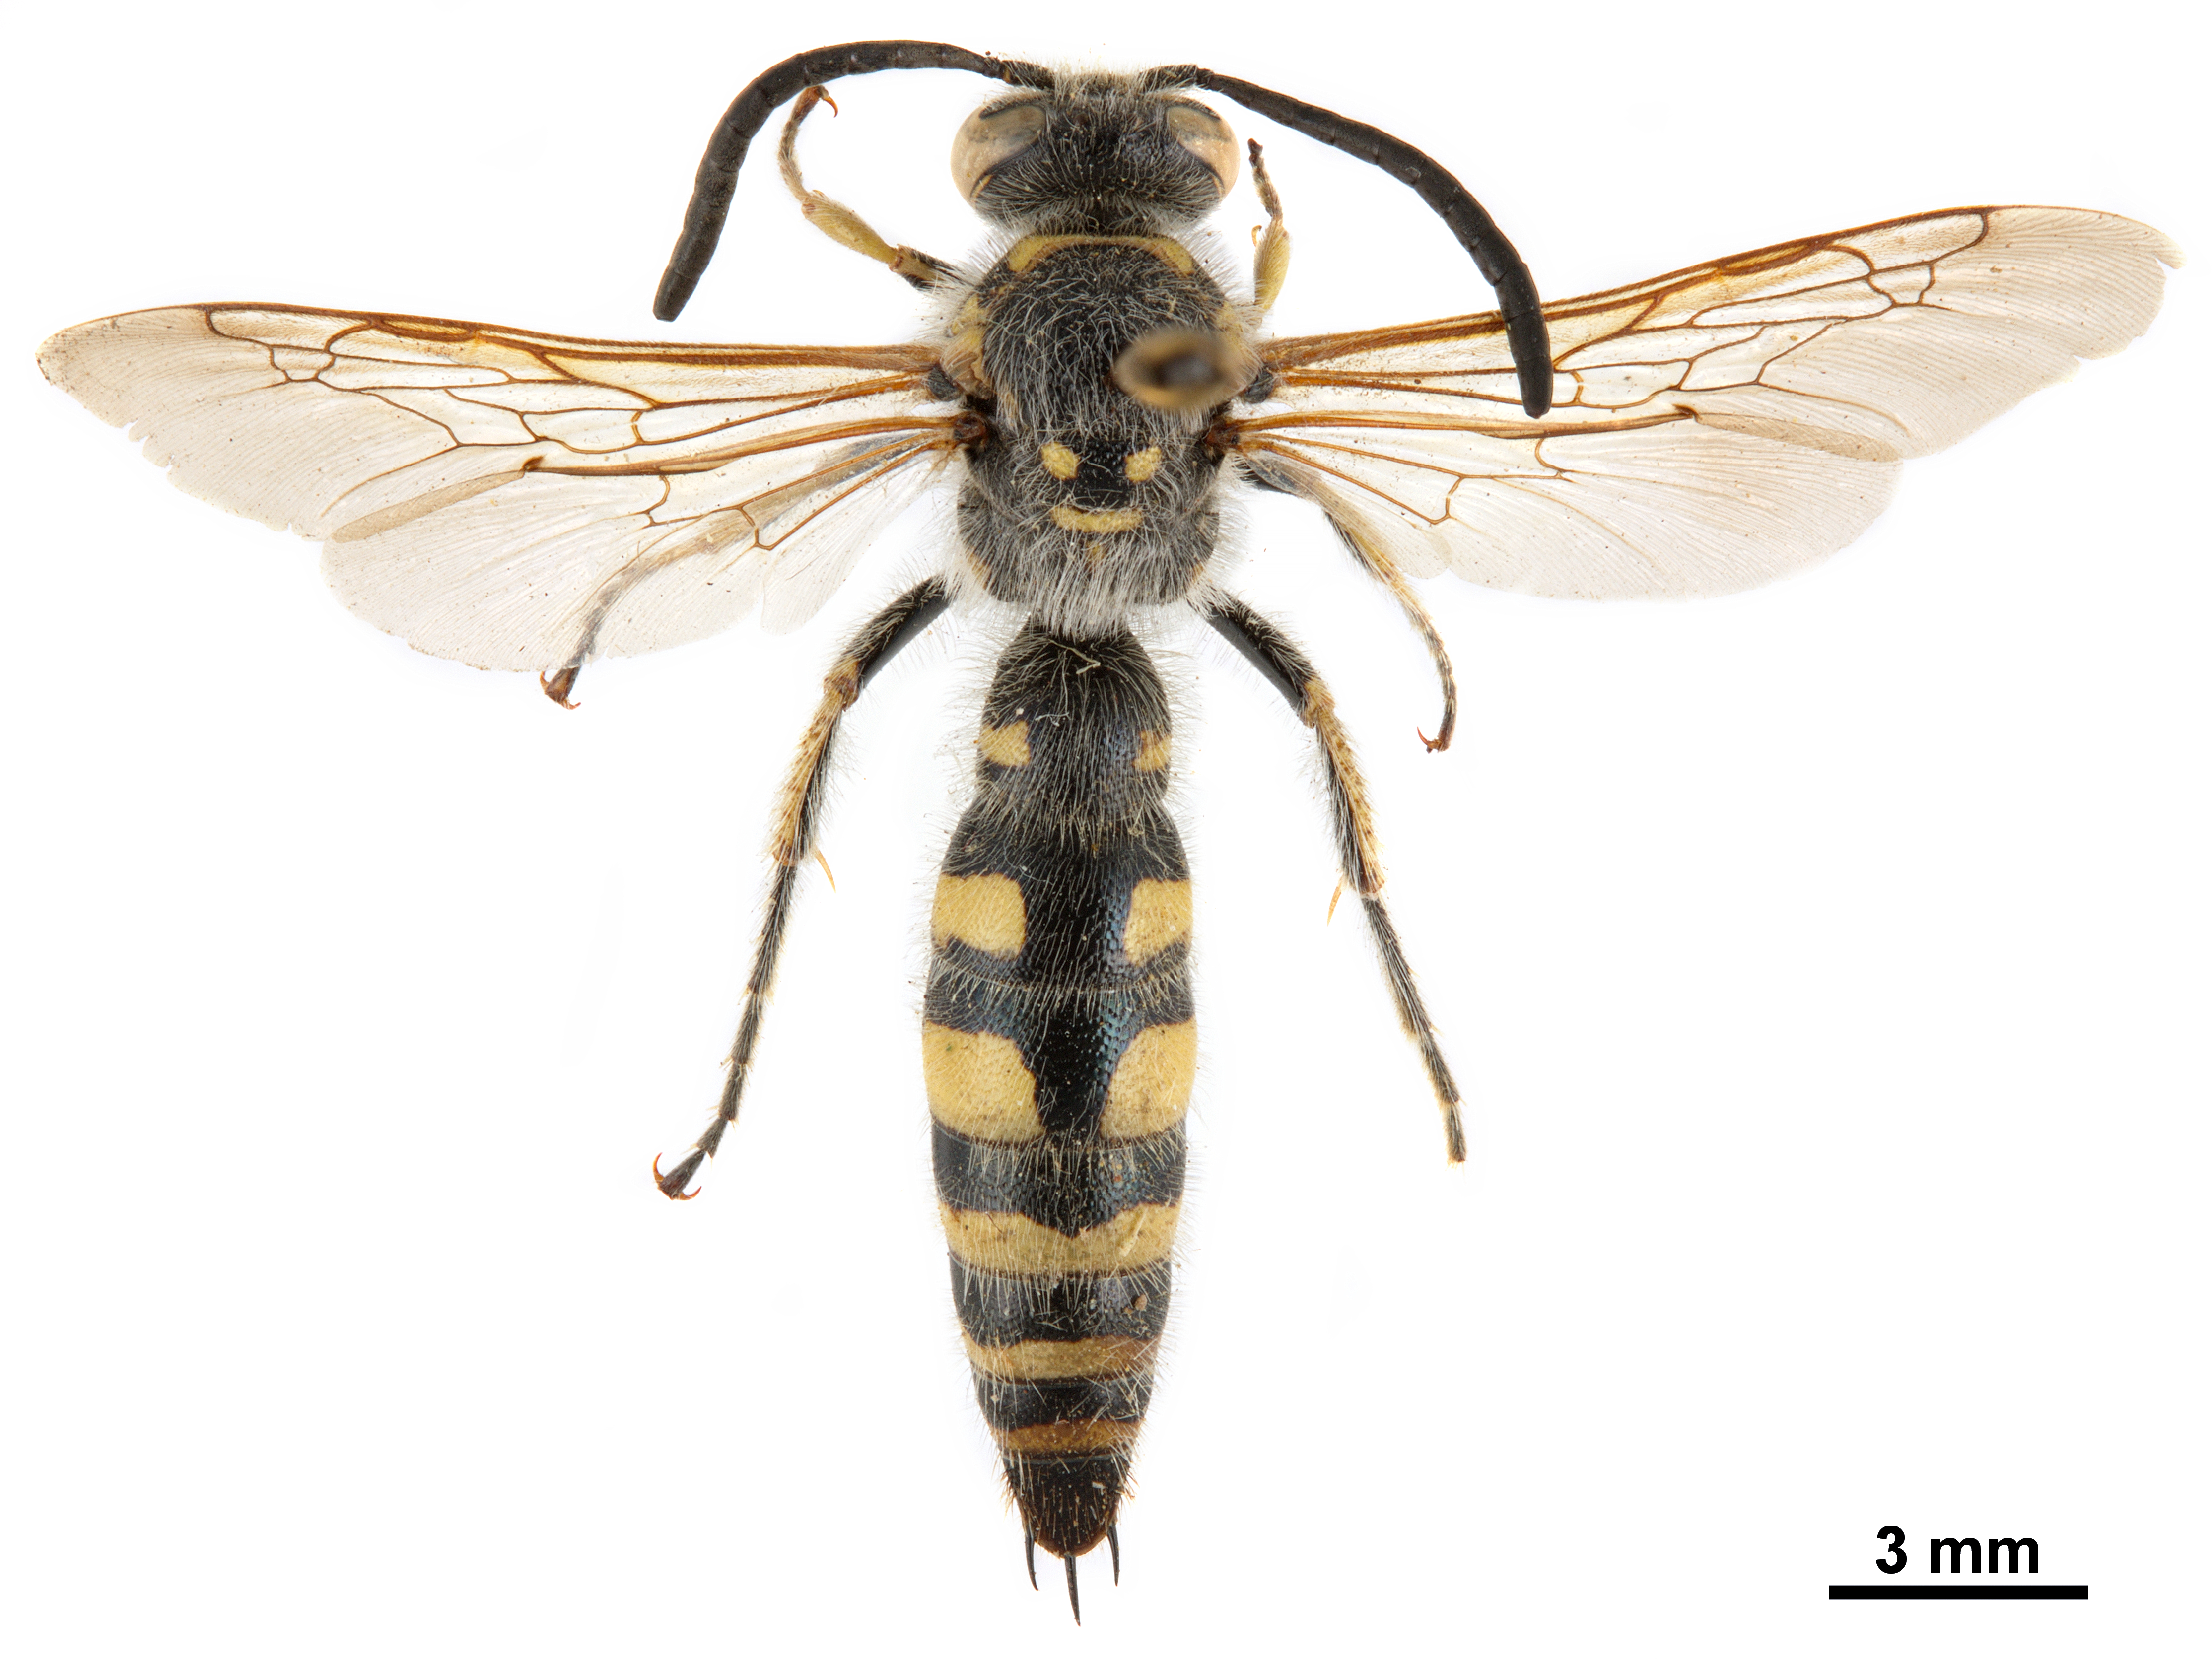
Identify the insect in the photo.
Colpa interrupta
